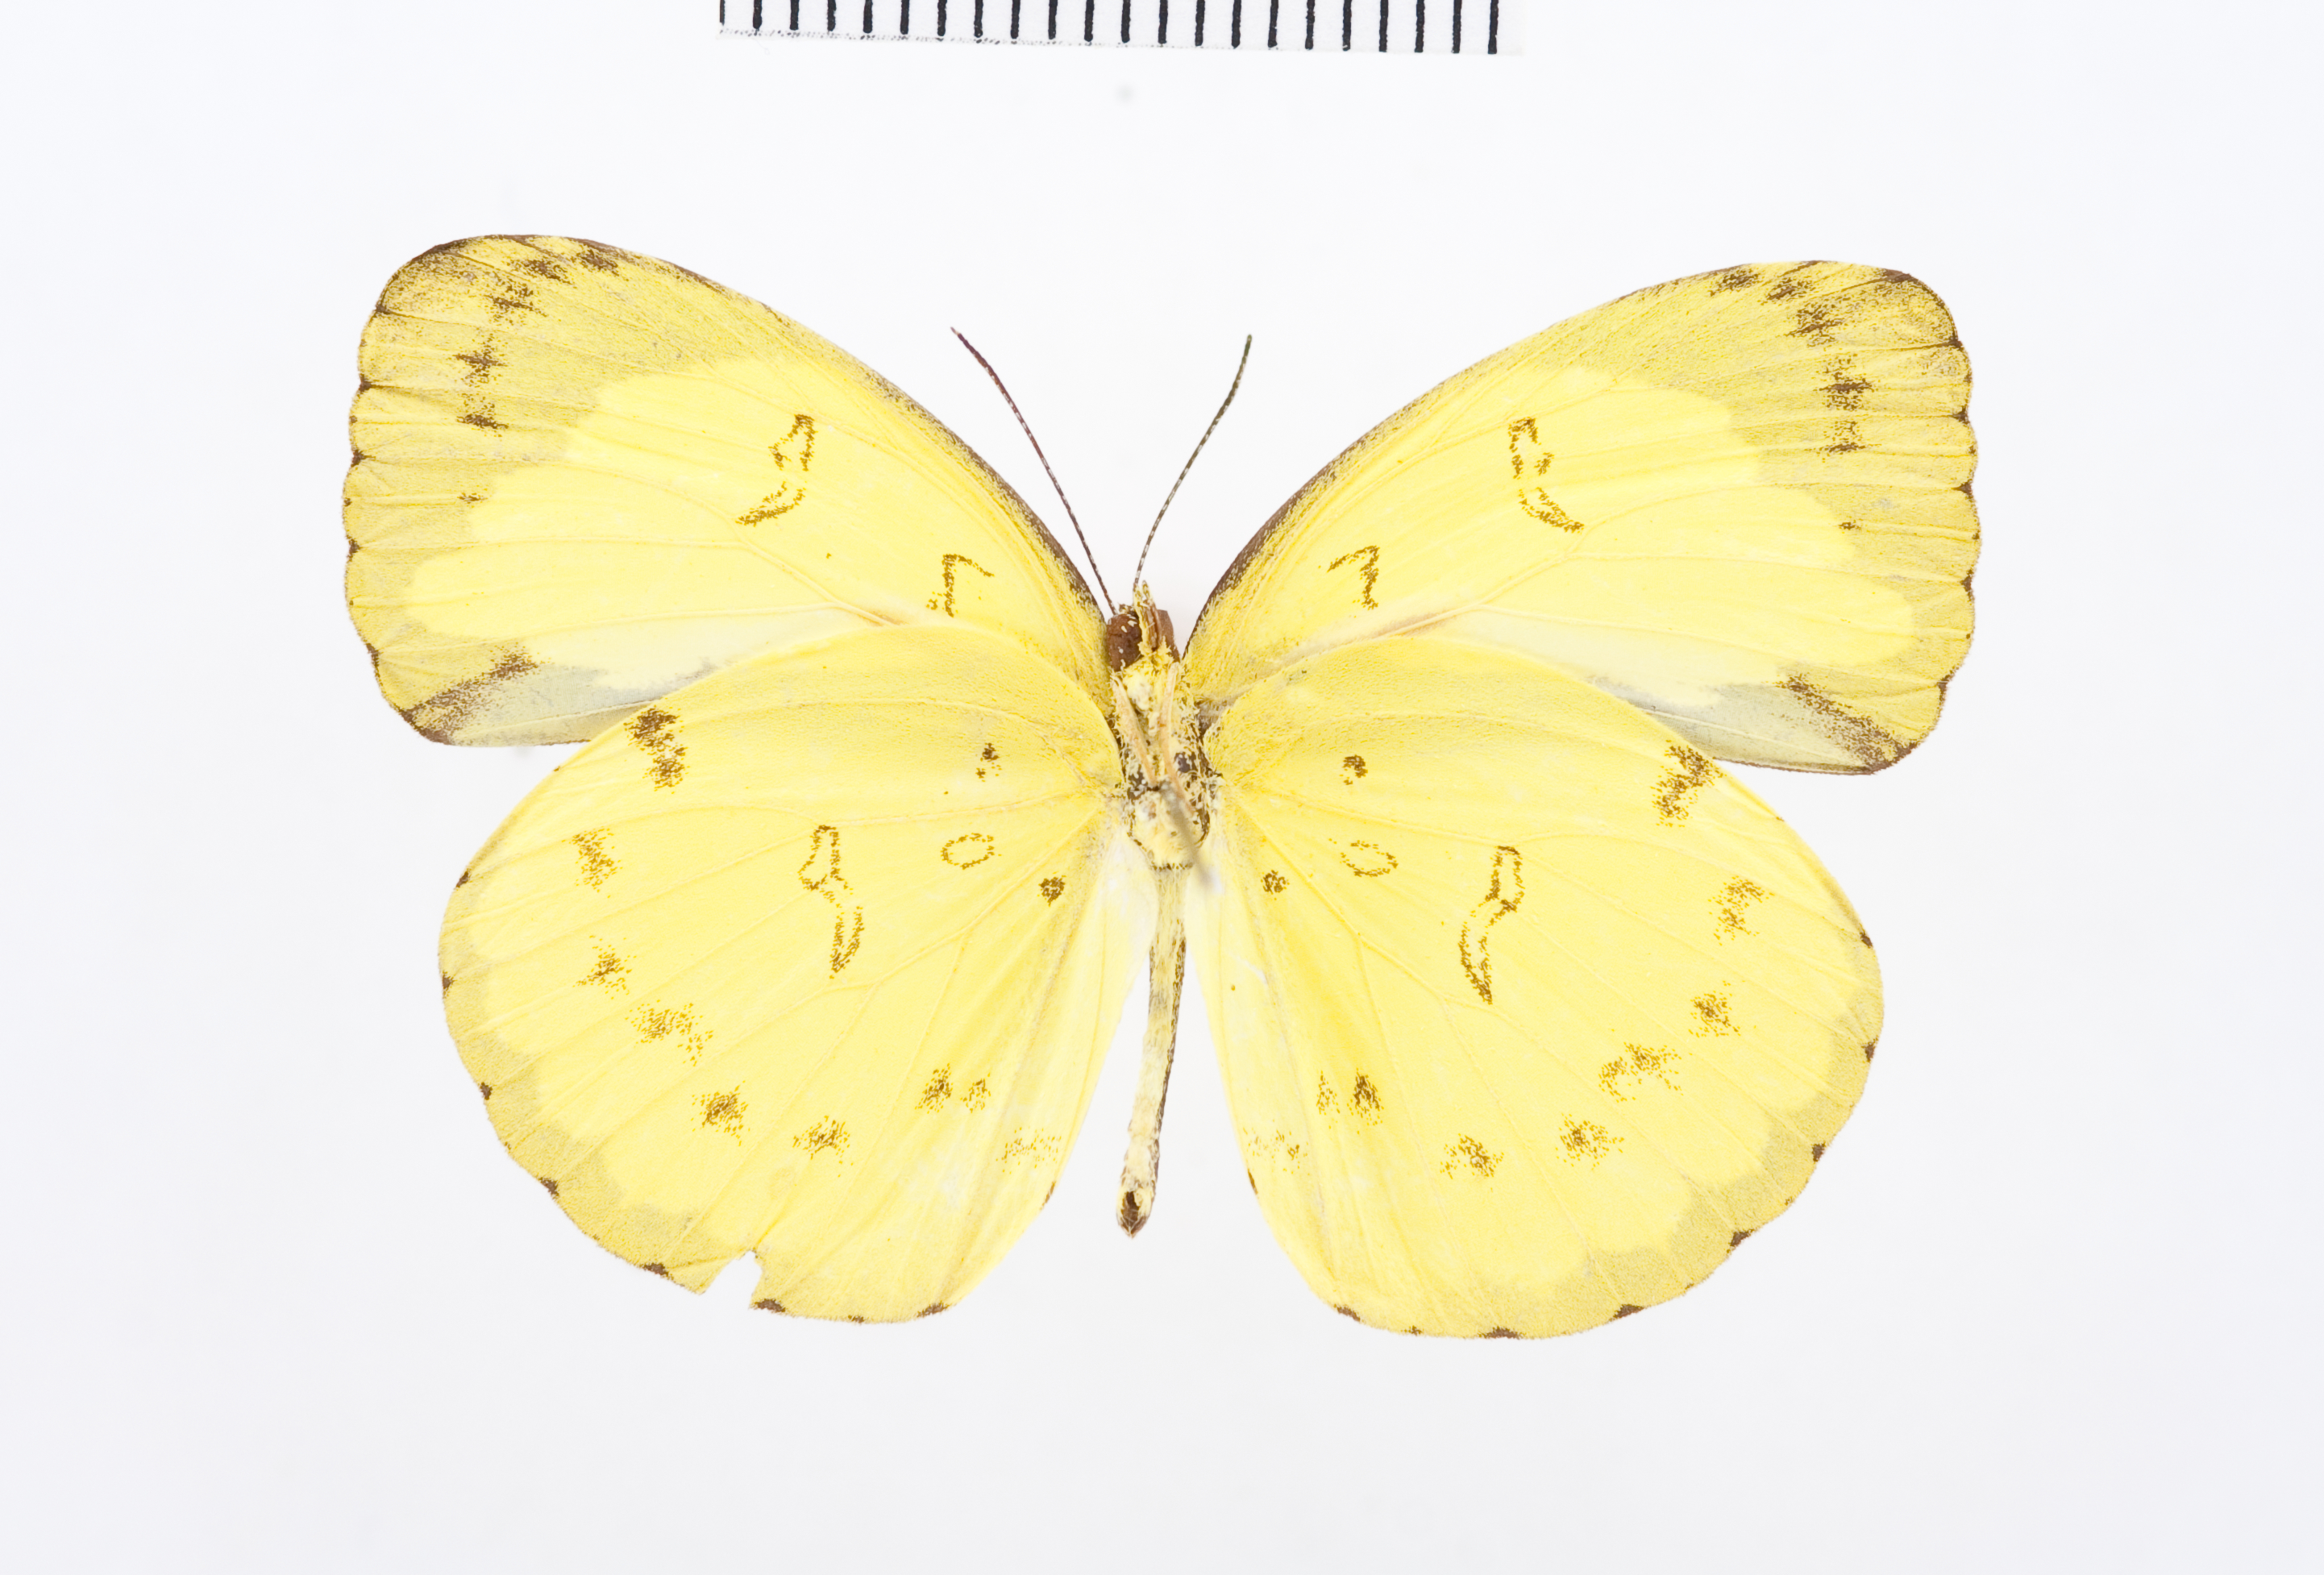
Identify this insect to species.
Eurema tilaha
